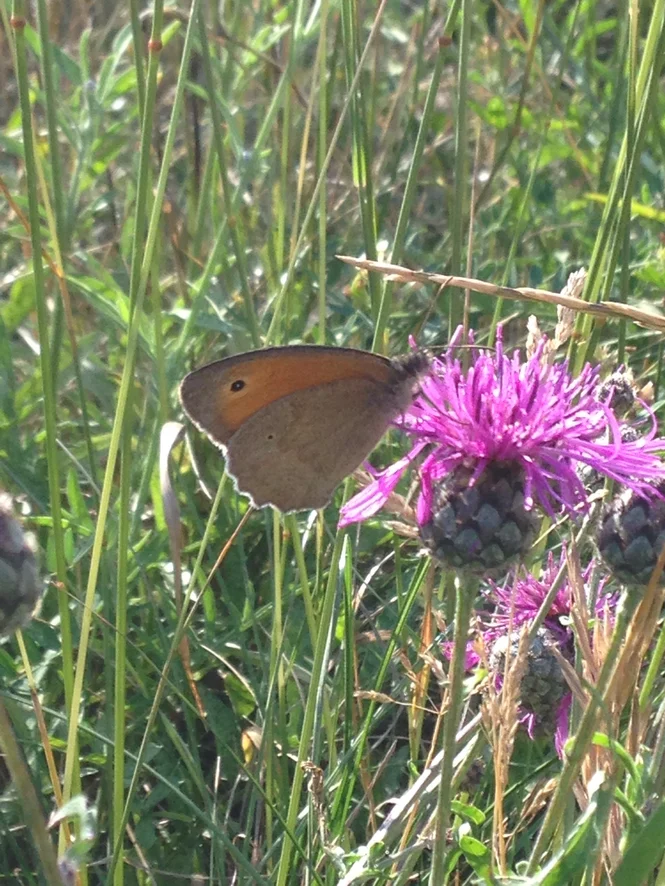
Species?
Maniola jurtina
